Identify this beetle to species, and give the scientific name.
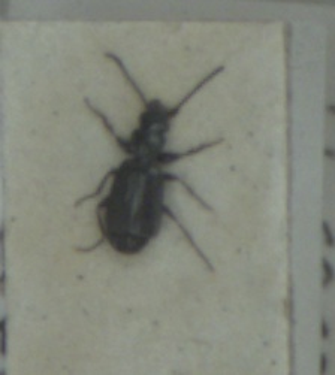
Microlestes maurus
